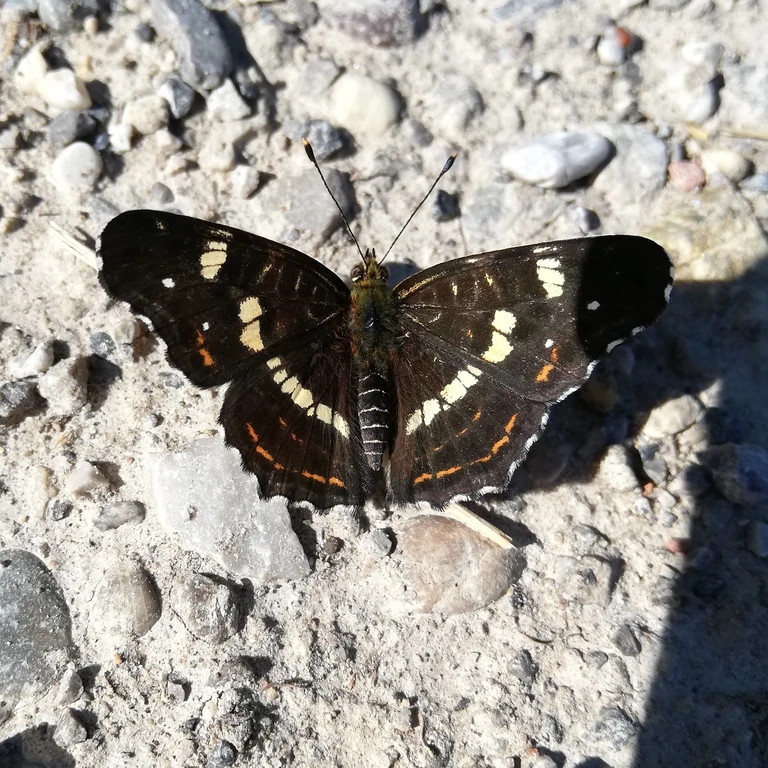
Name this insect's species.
Araschnia levana
